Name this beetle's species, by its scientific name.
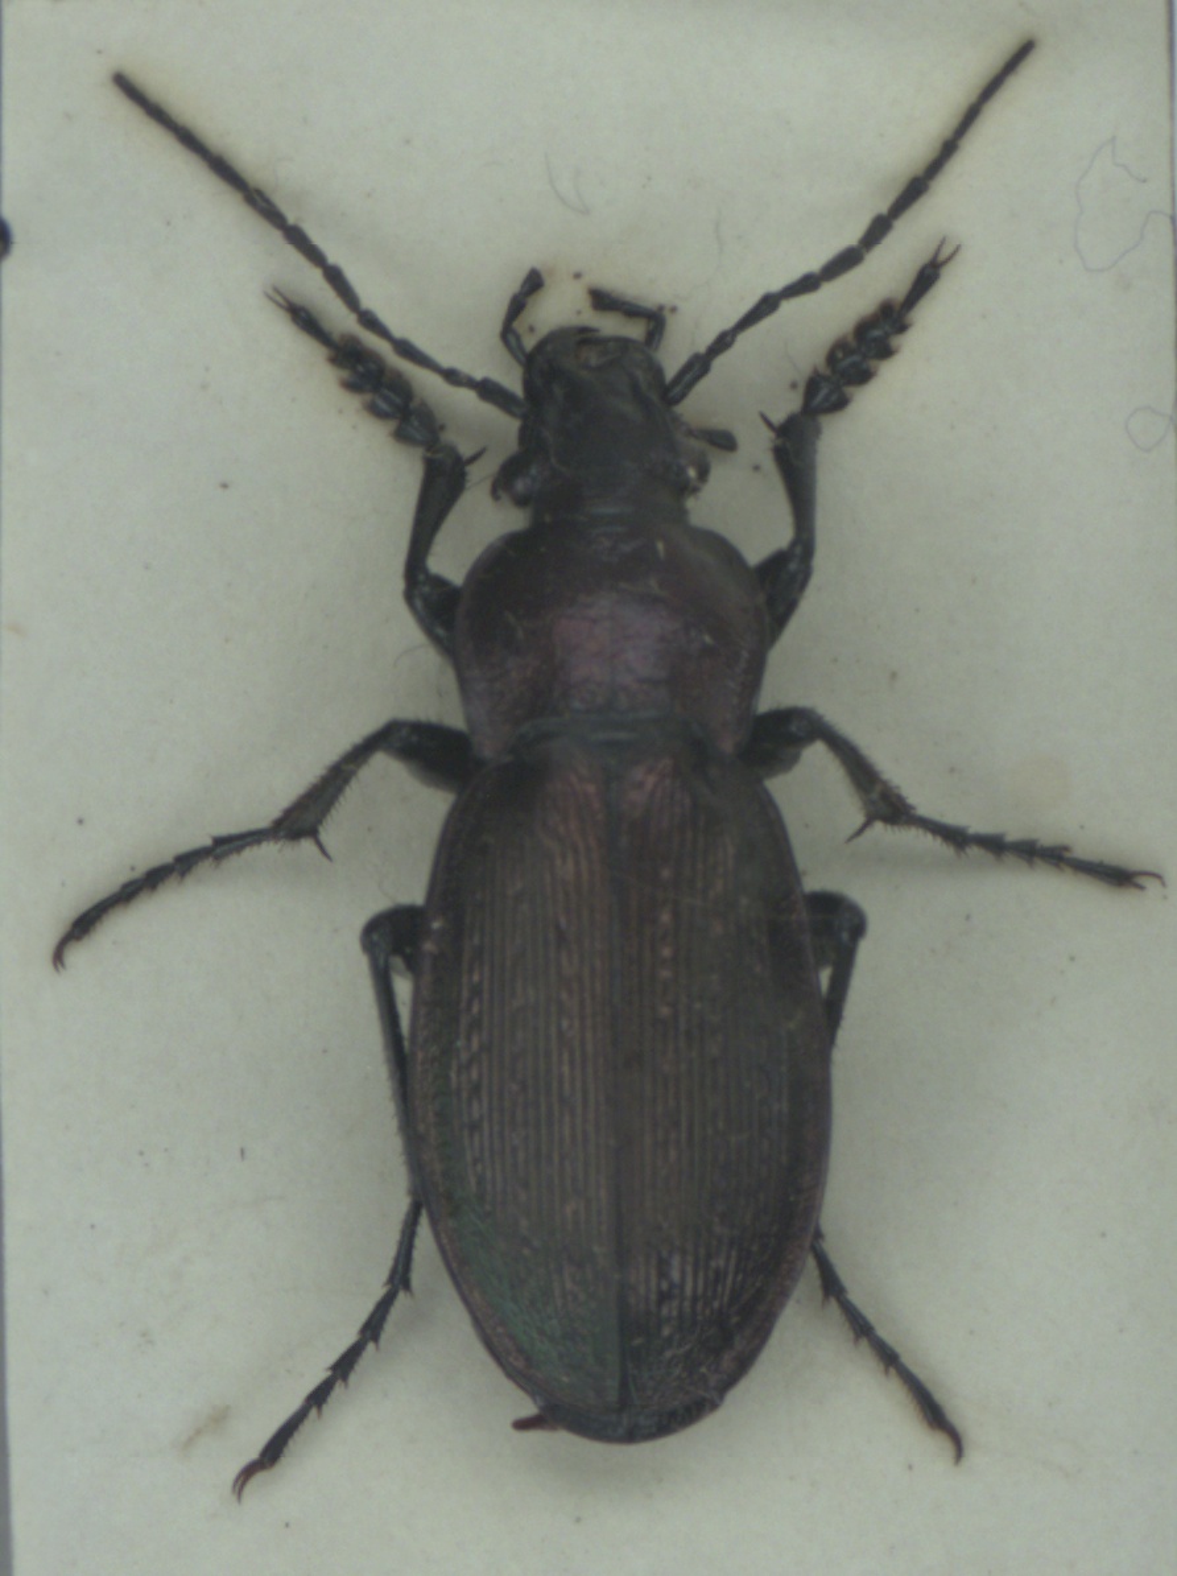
Carabus monilis
